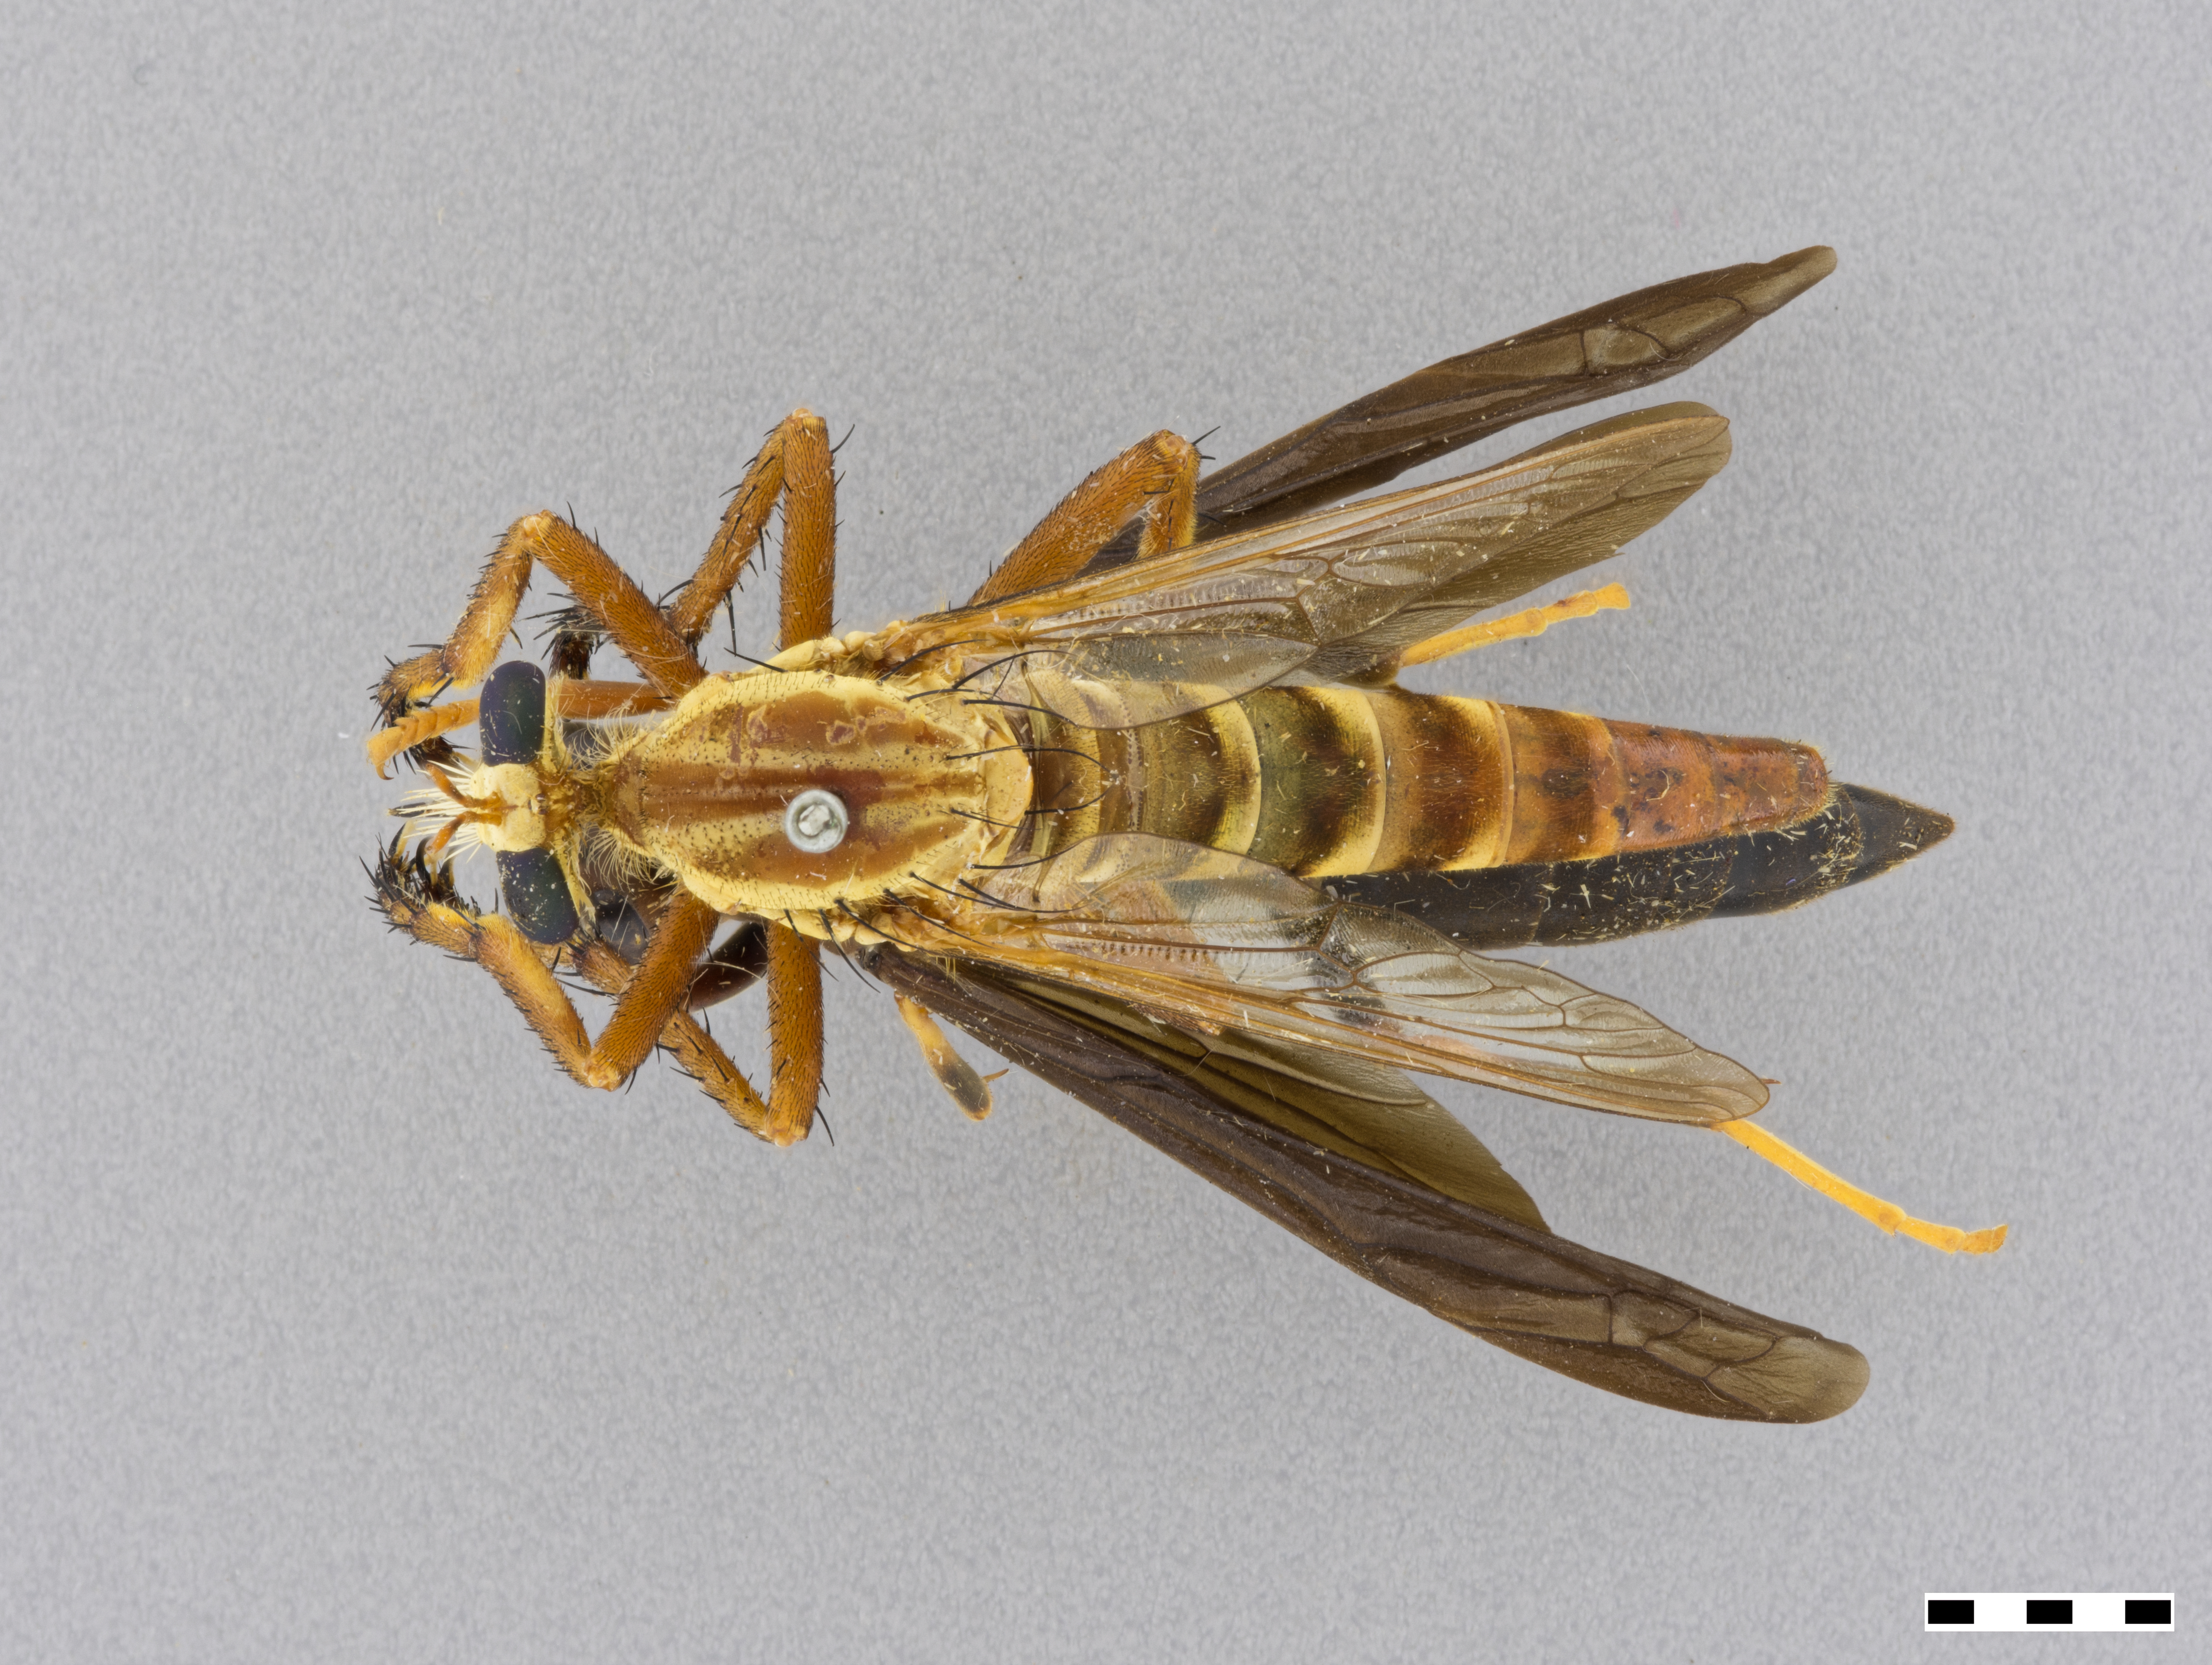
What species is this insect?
Diogmites symmachus
